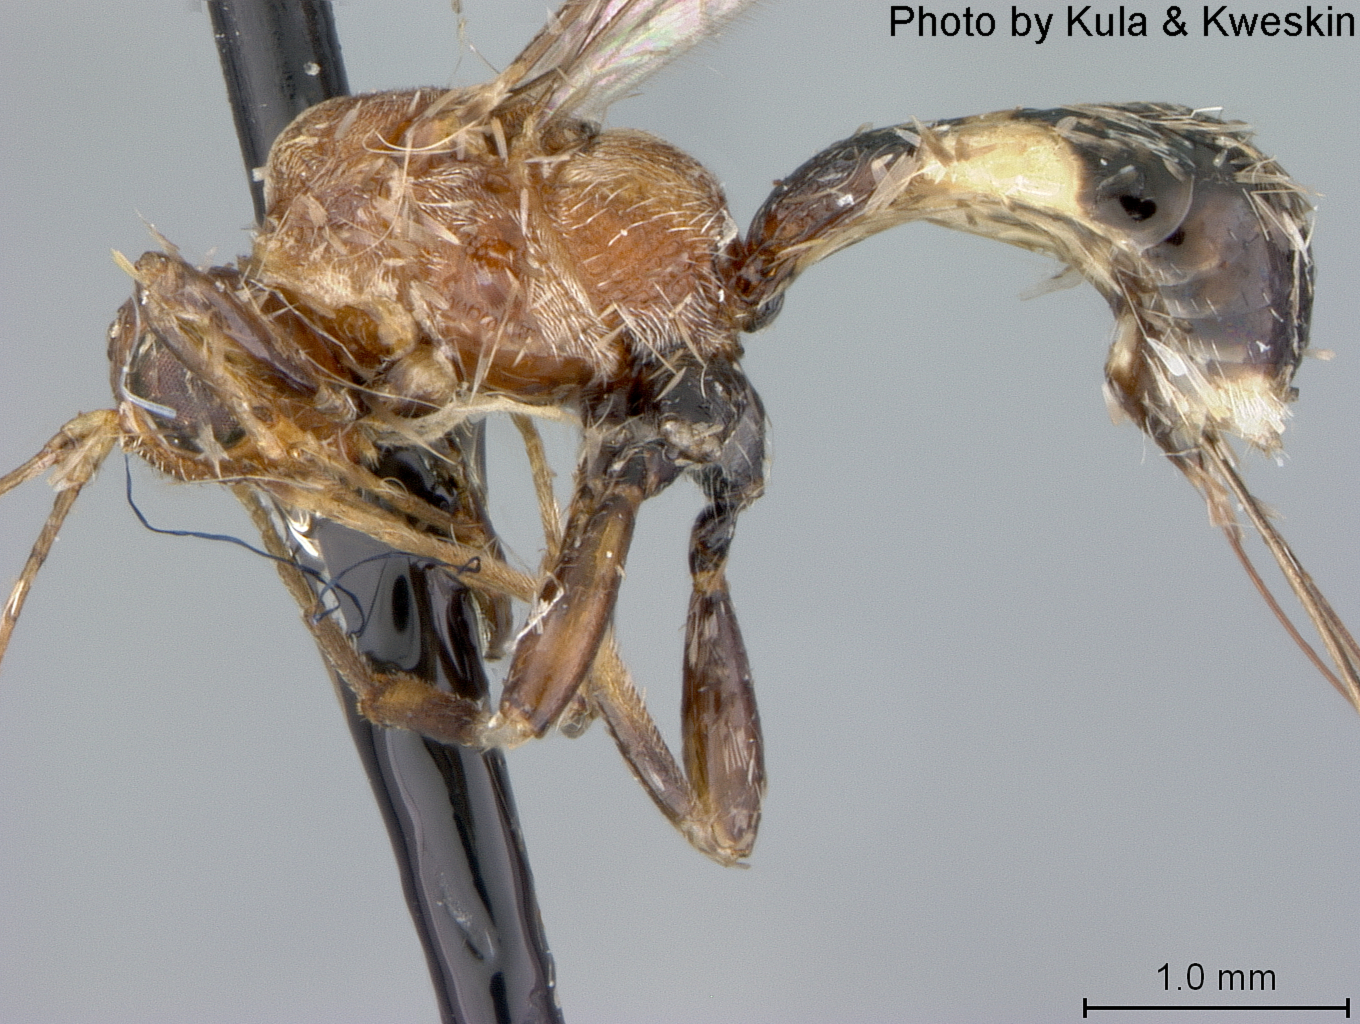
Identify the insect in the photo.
Acanthorhogas parkeri
